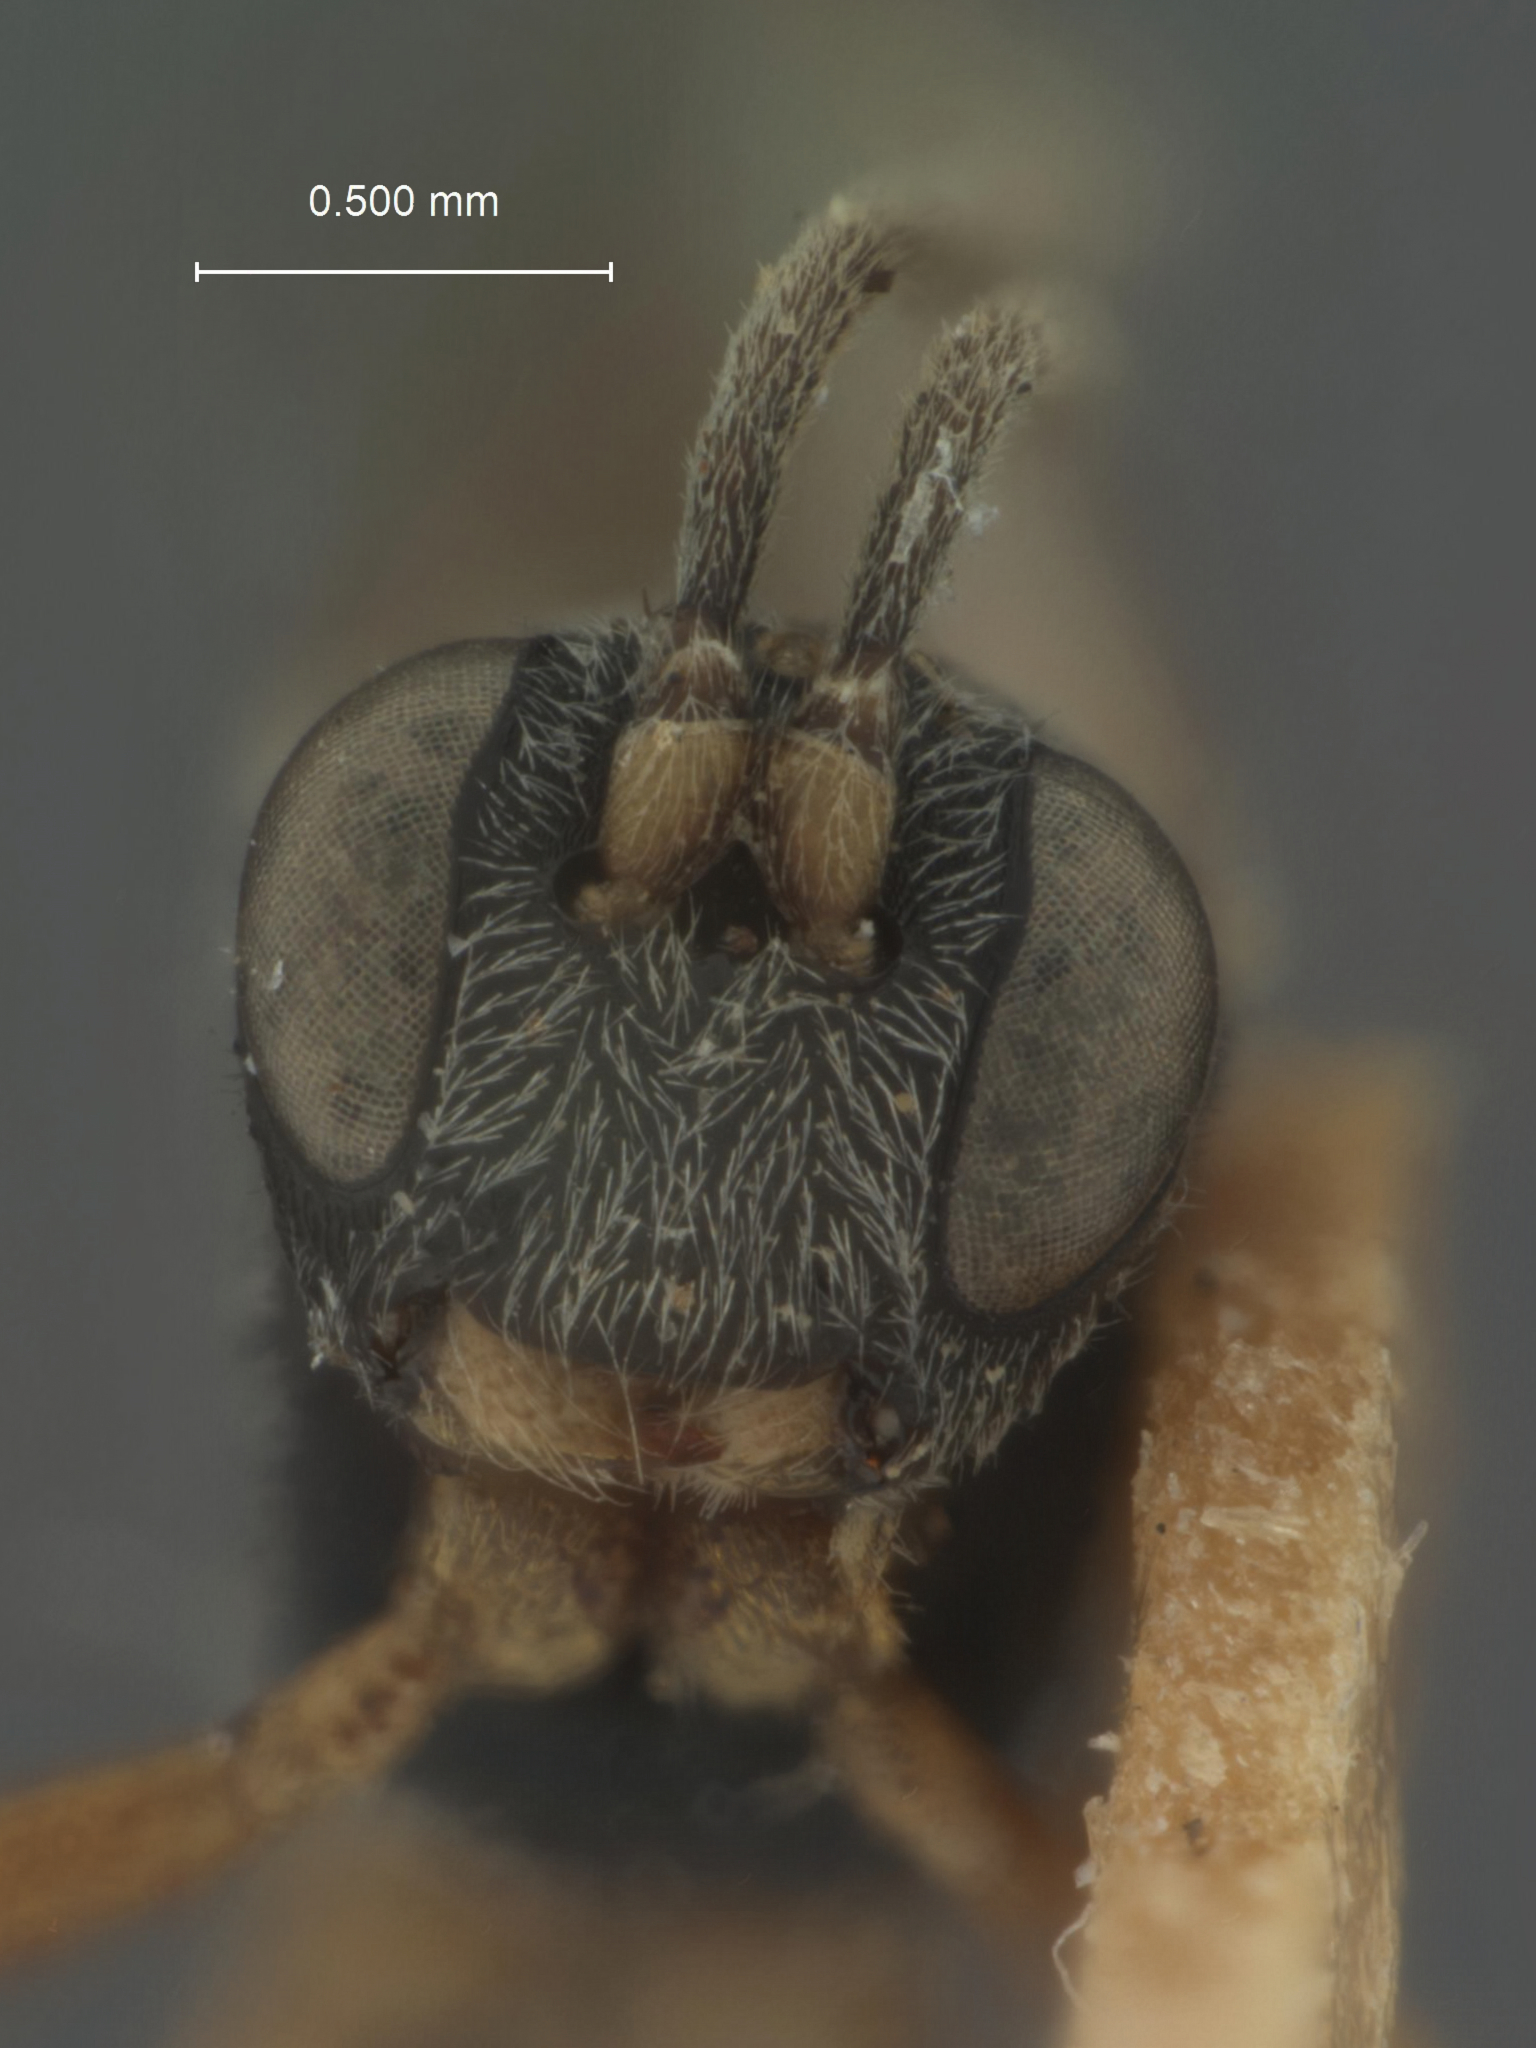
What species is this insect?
Limneria brachyura
